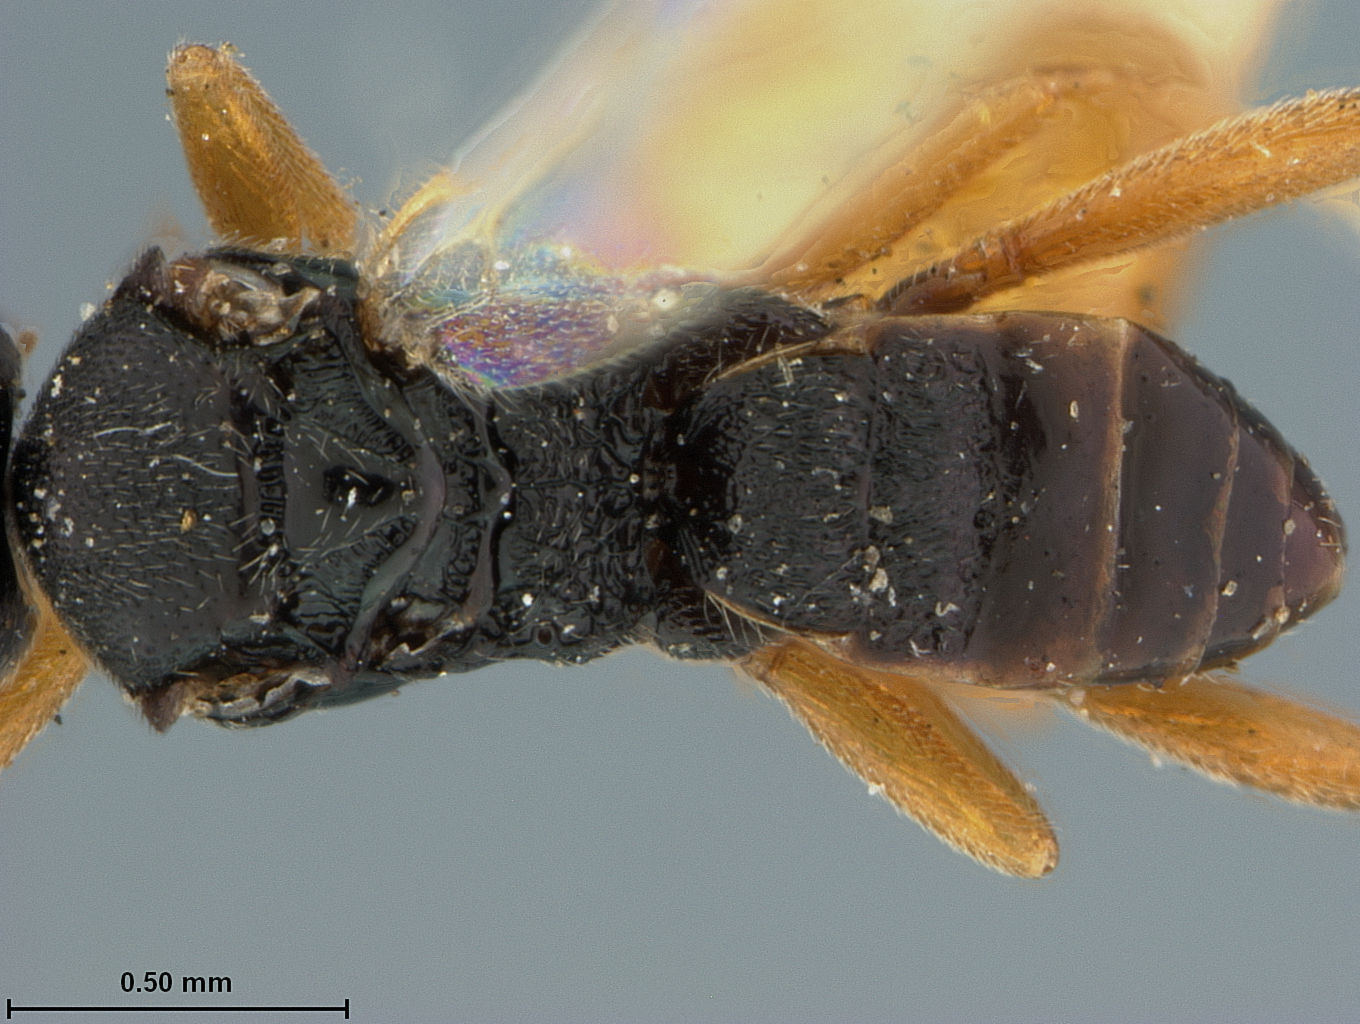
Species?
Apanteles laeviceps
